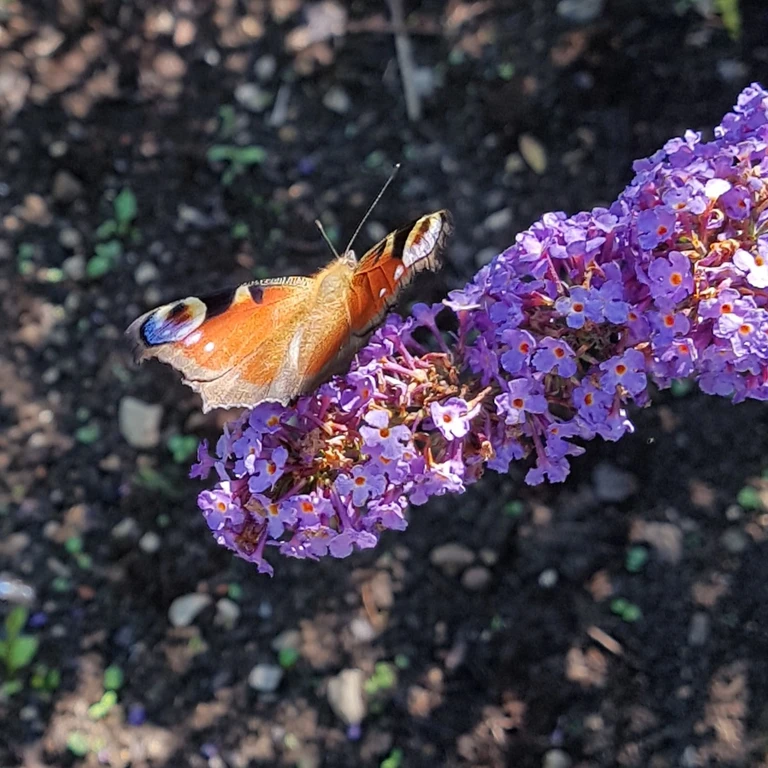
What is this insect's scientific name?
Aglais io
